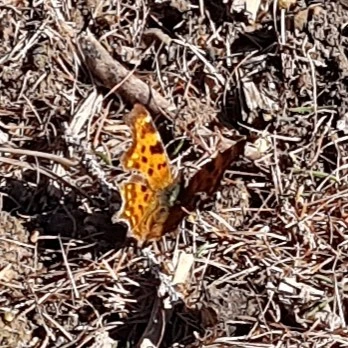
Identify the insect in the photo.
Polygonia c-album
